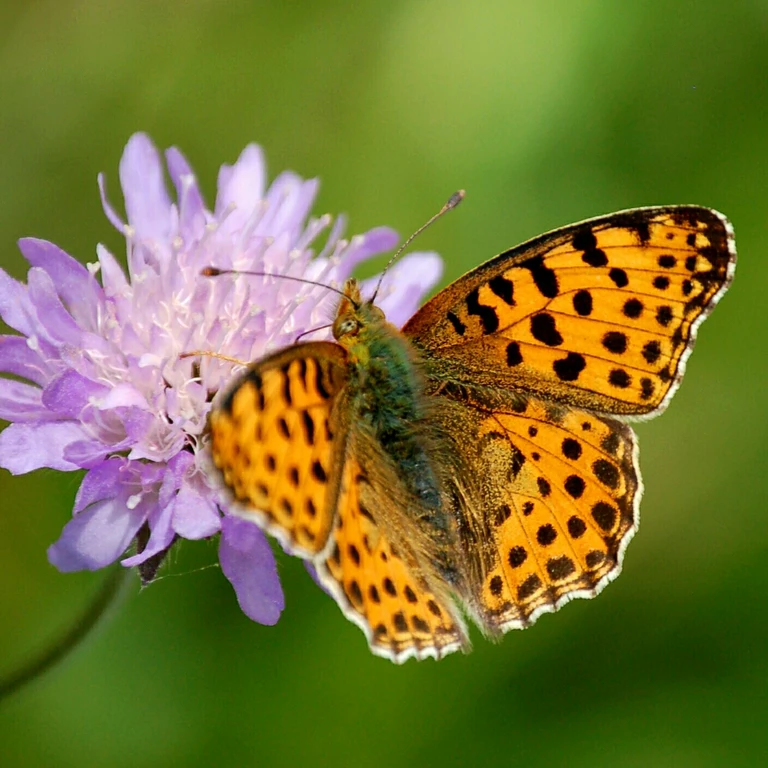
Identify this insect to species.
Issoria lathonia
